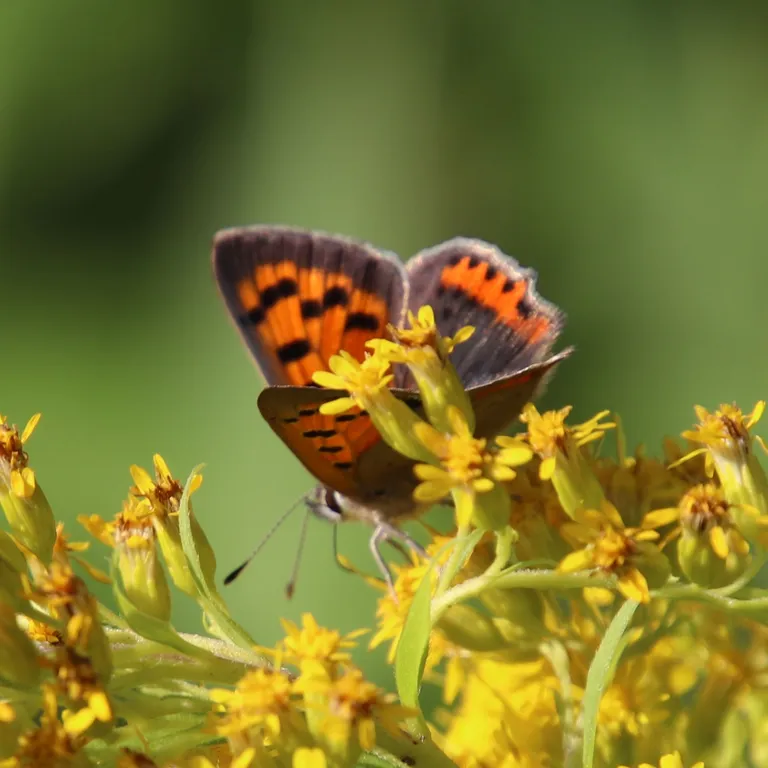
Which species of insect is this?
Lycaena phlaeas
